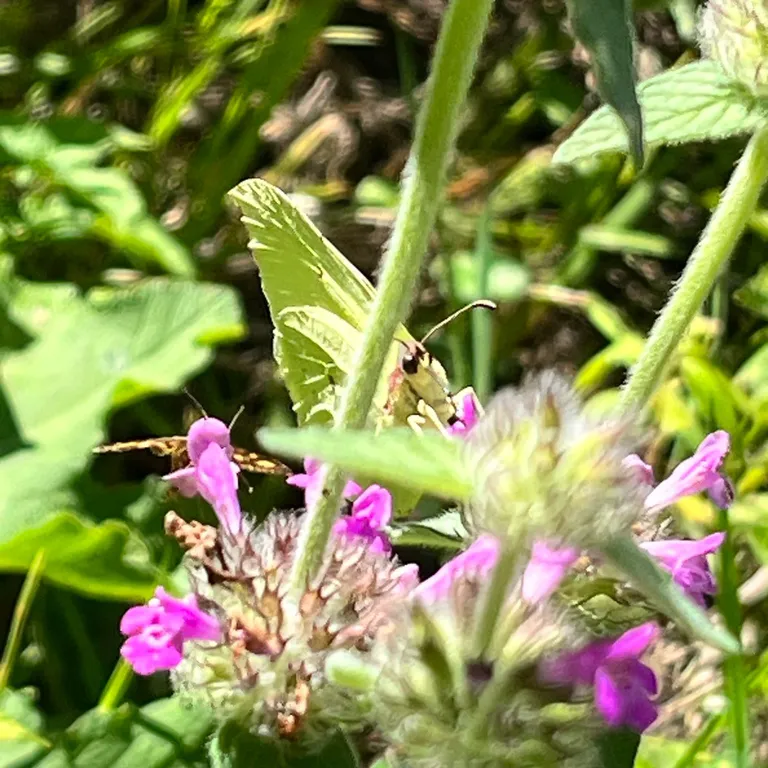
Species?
Gonepteryx rhamni
